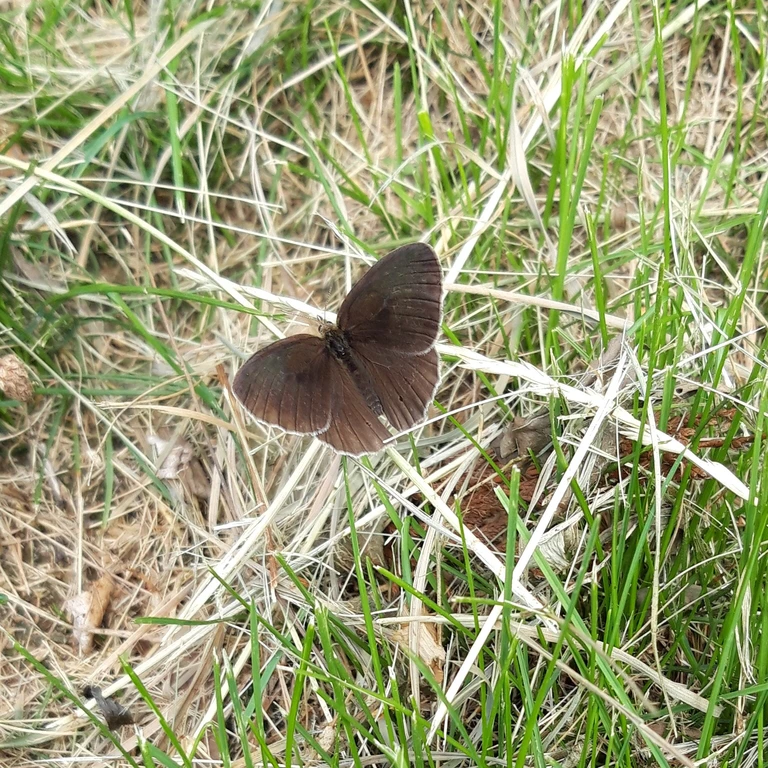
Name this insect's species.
Aphantopus hyperantus
